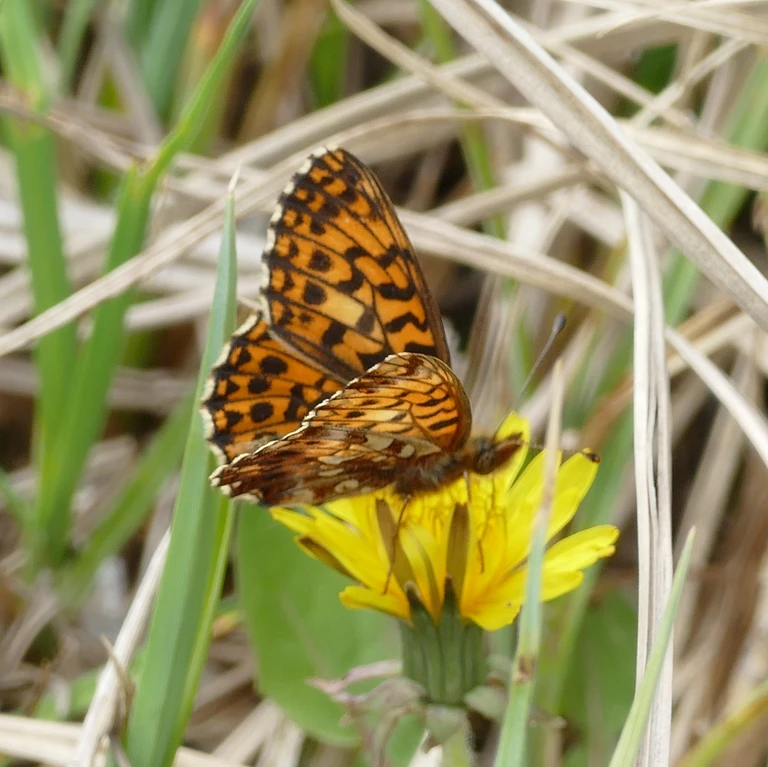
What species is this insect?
Boloria dia
